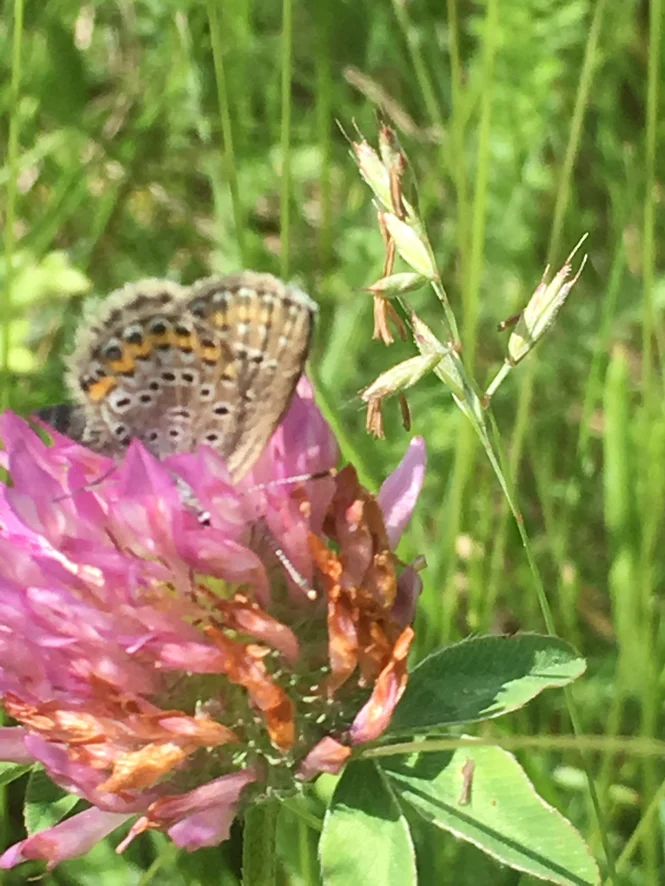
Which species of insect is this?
Plebejus argus
